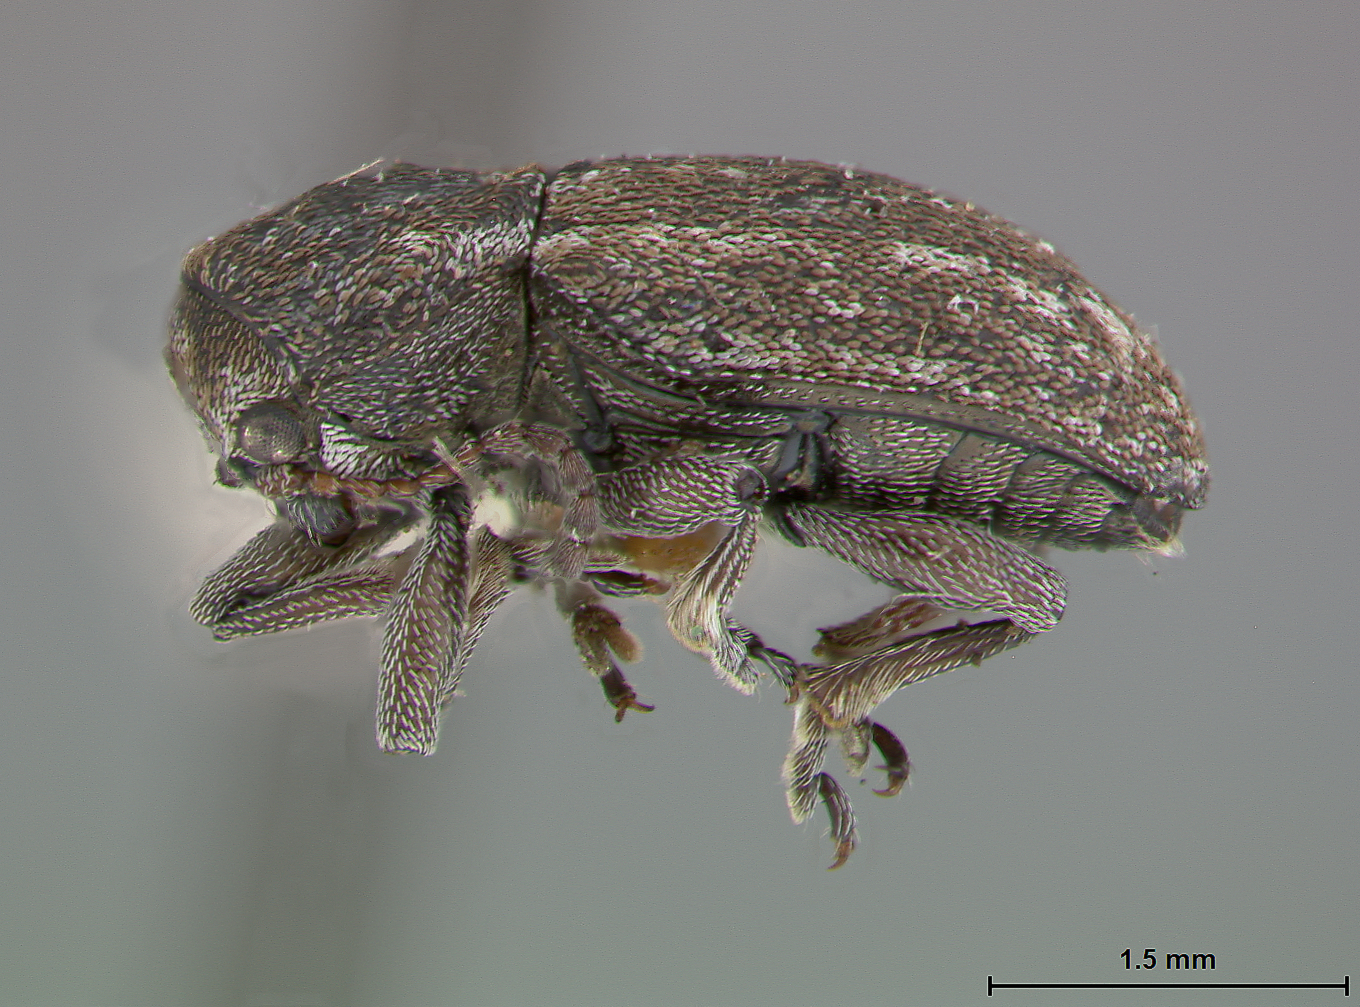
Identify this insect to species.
Myochrous intermedius
